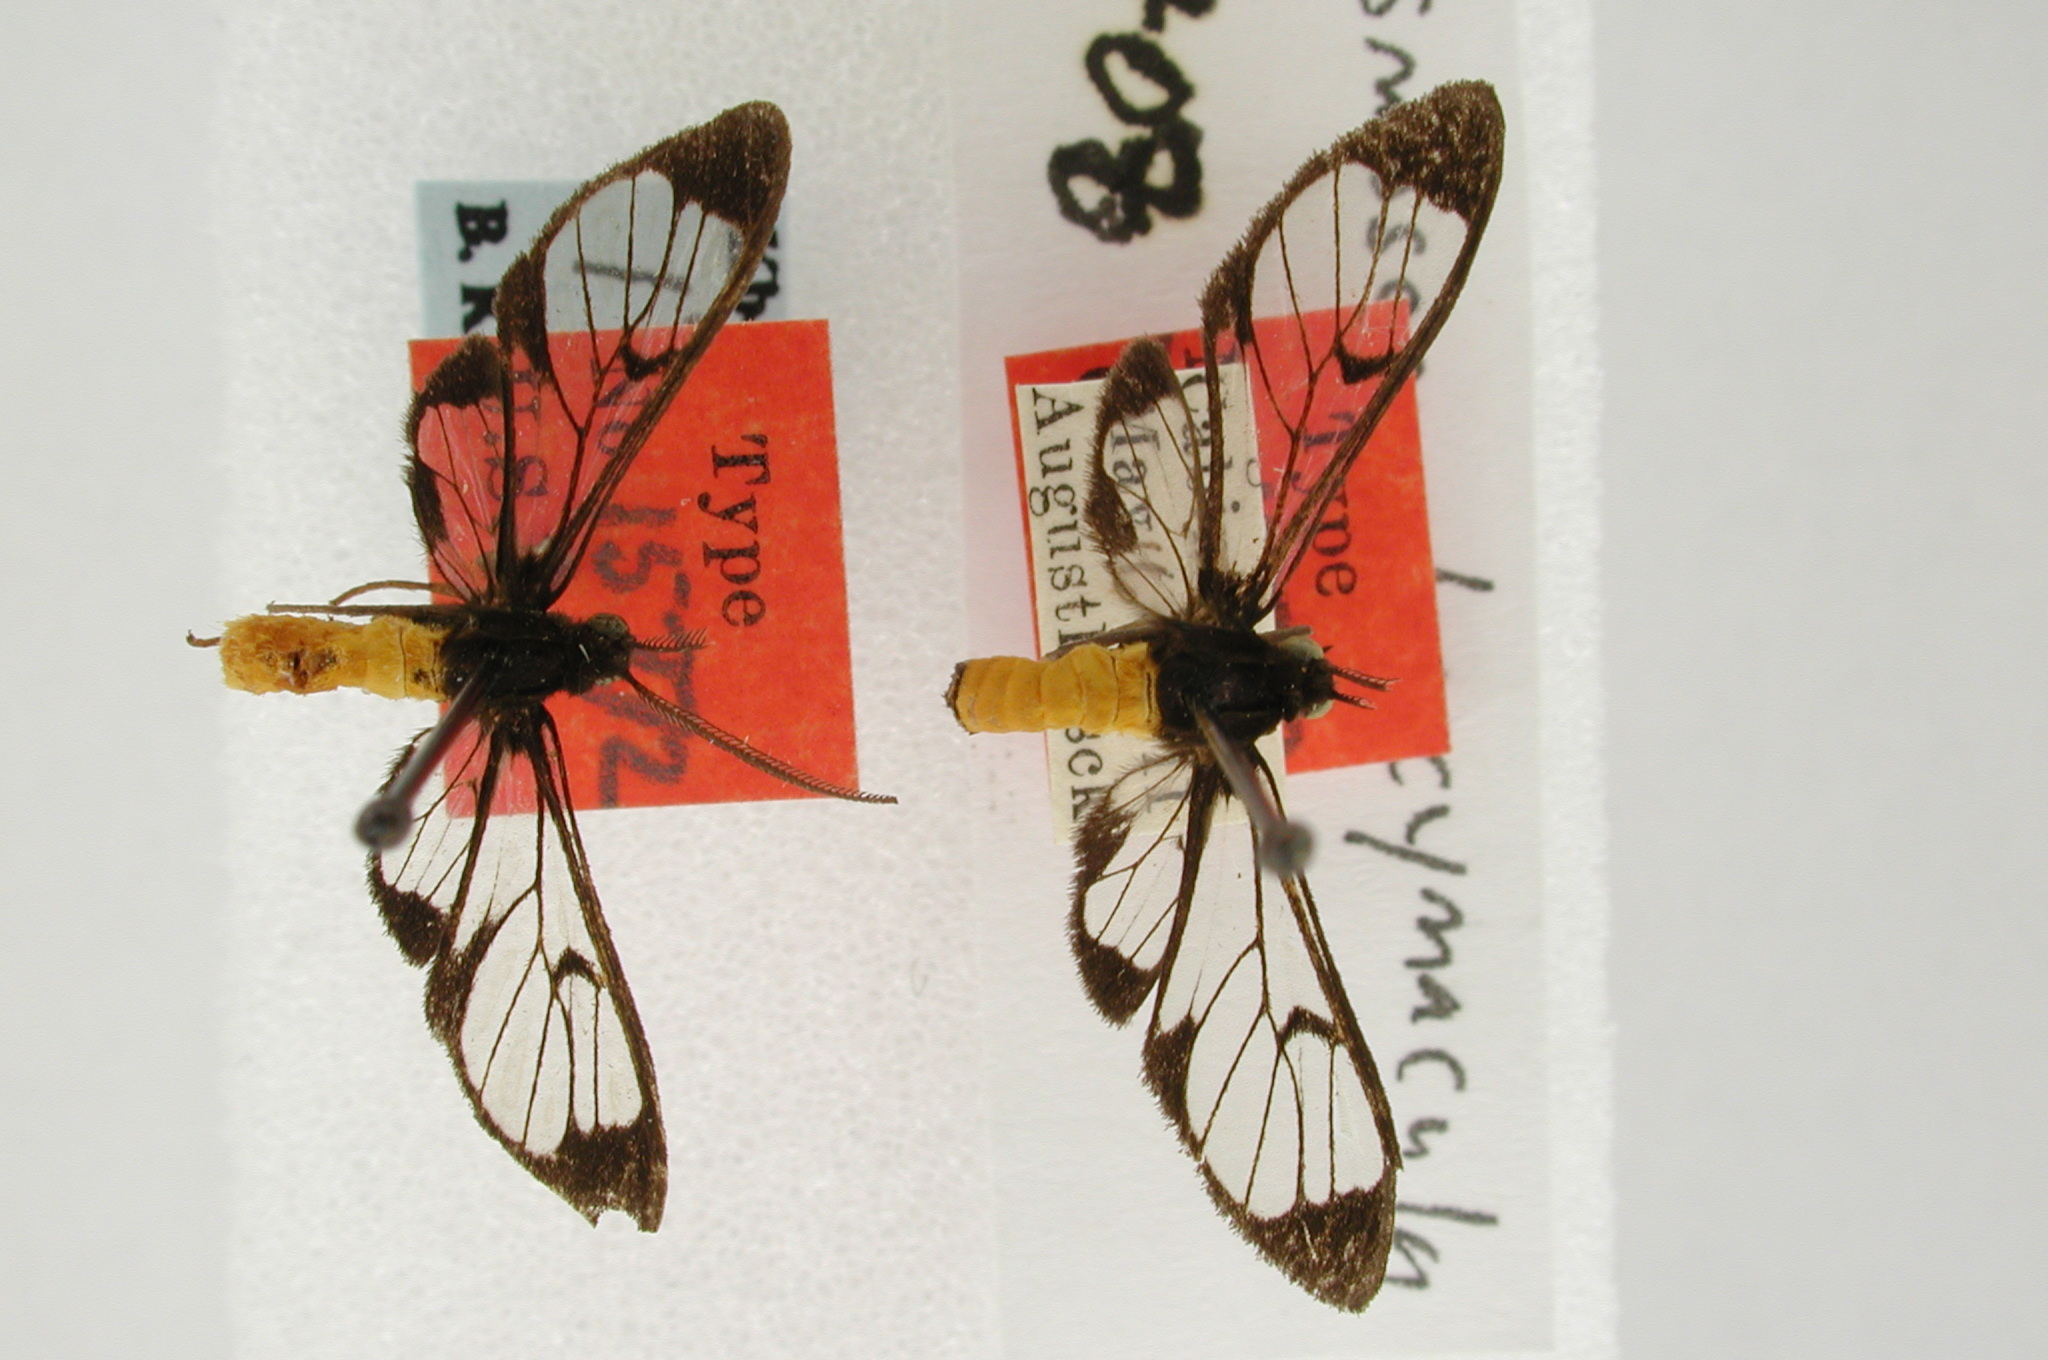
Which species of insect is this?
Cosmosoma hercynacula
